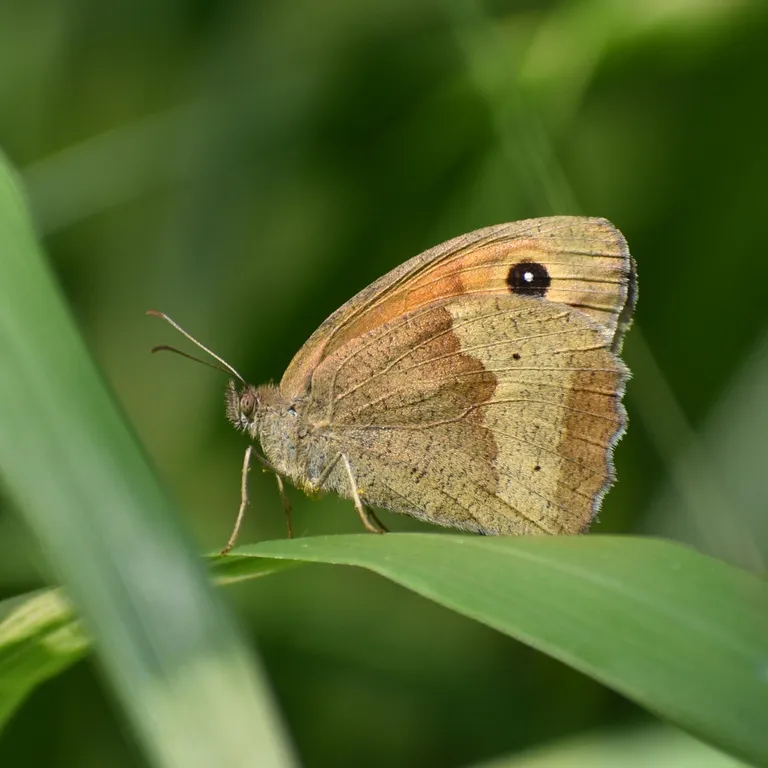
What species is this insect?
Maniola jurtina
